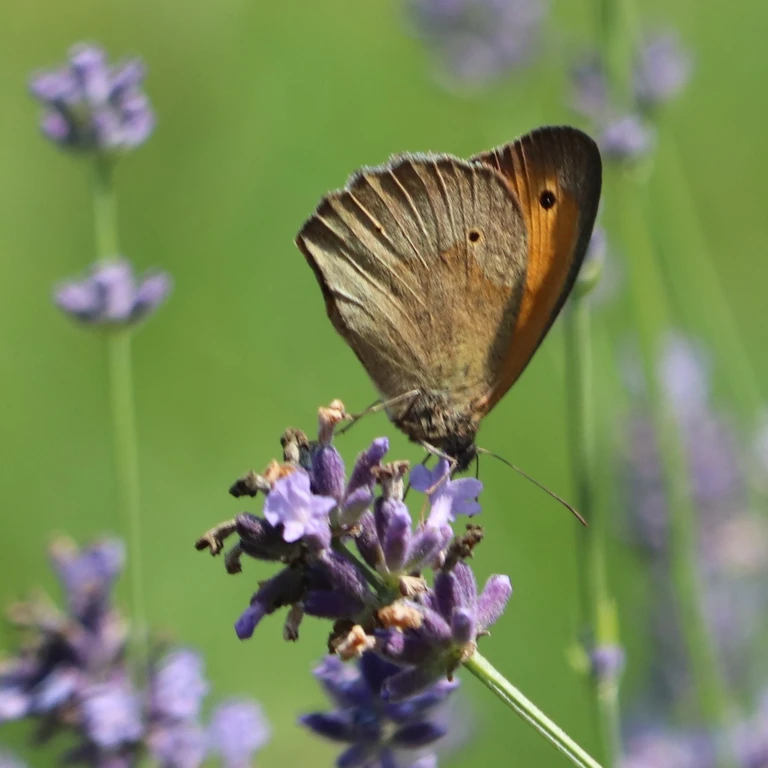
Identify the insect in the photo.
Maniola jurtina
